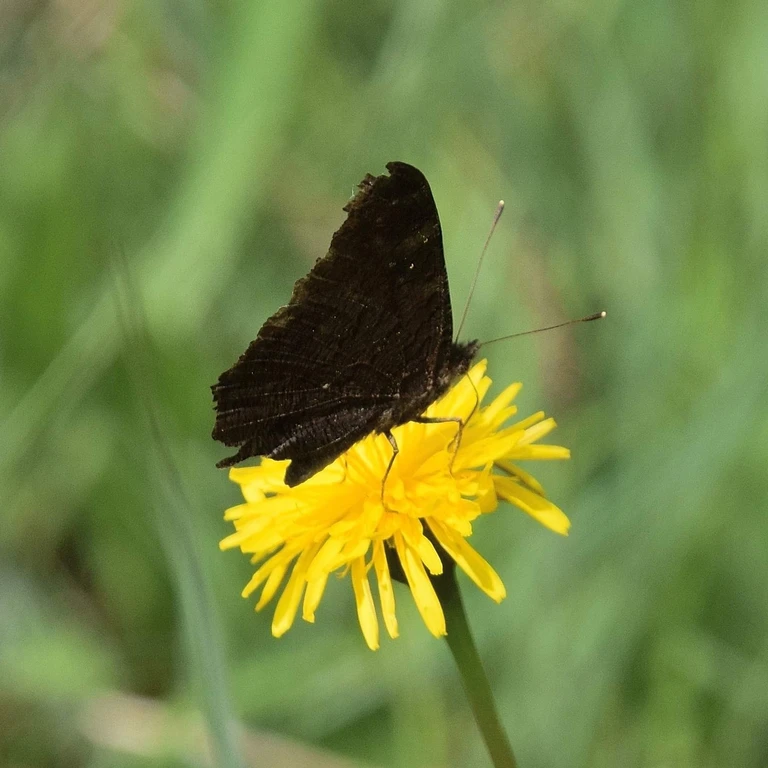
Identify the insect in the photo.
Aglais io
